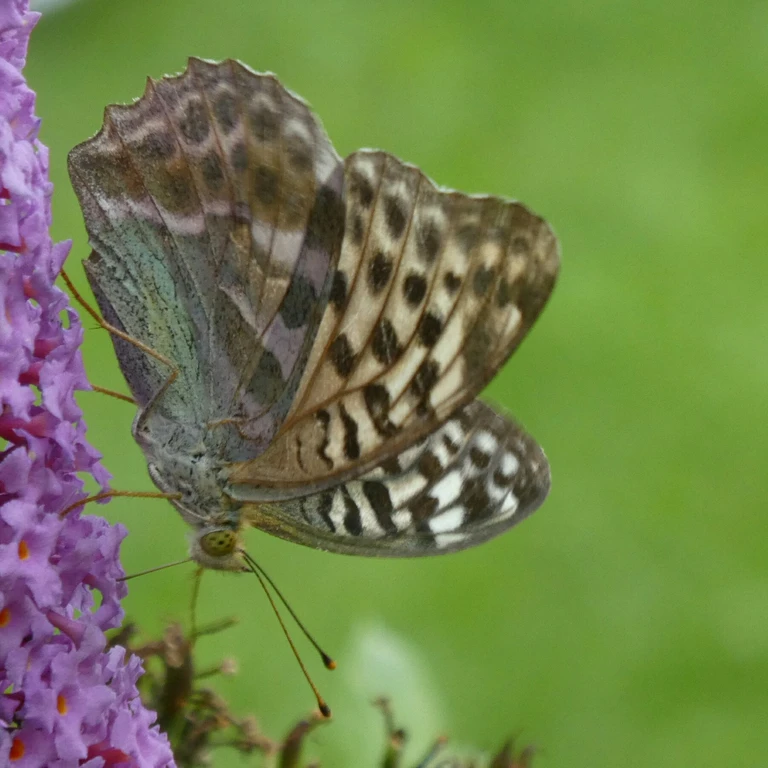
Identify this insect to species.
Argynnis paphia
